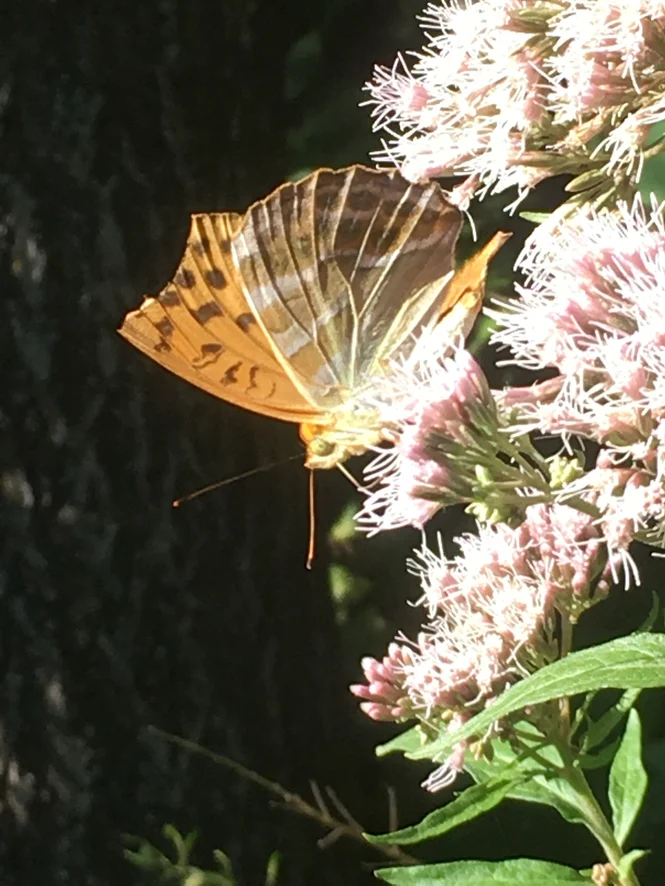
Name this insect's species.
Argynnis paphia
